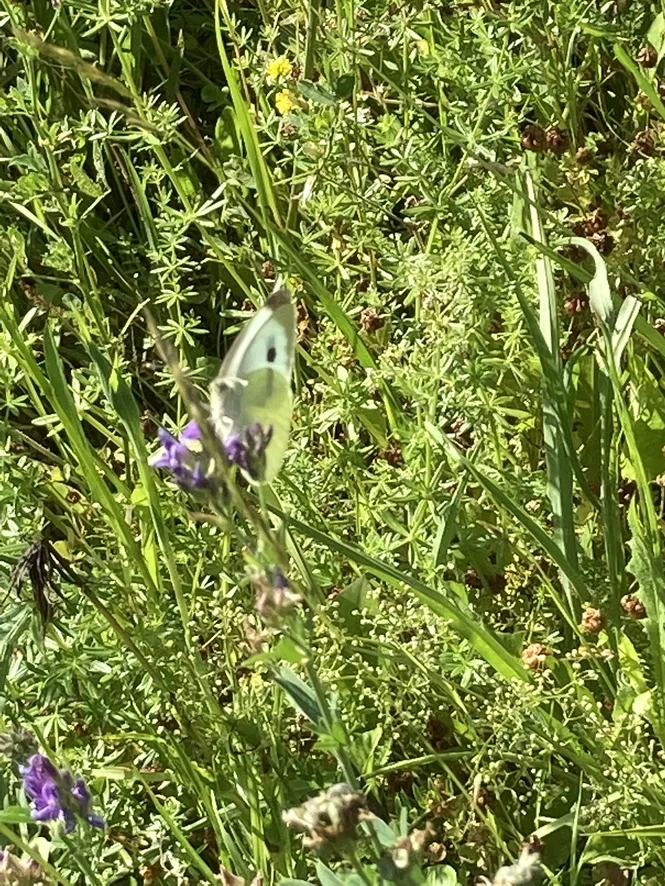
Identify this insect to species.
Pieris brassicae
